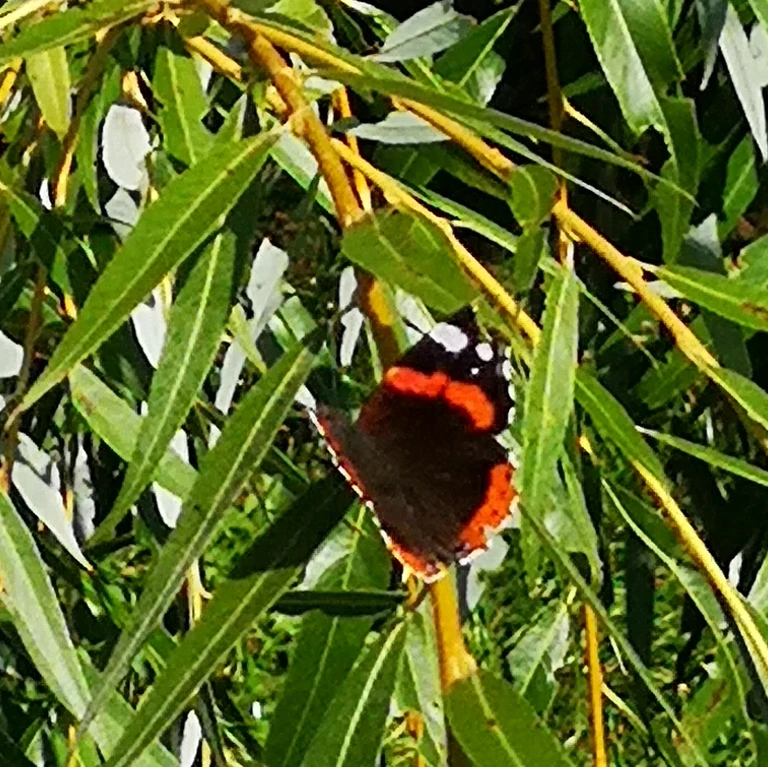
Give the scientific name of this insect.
Vanessa atalanta
